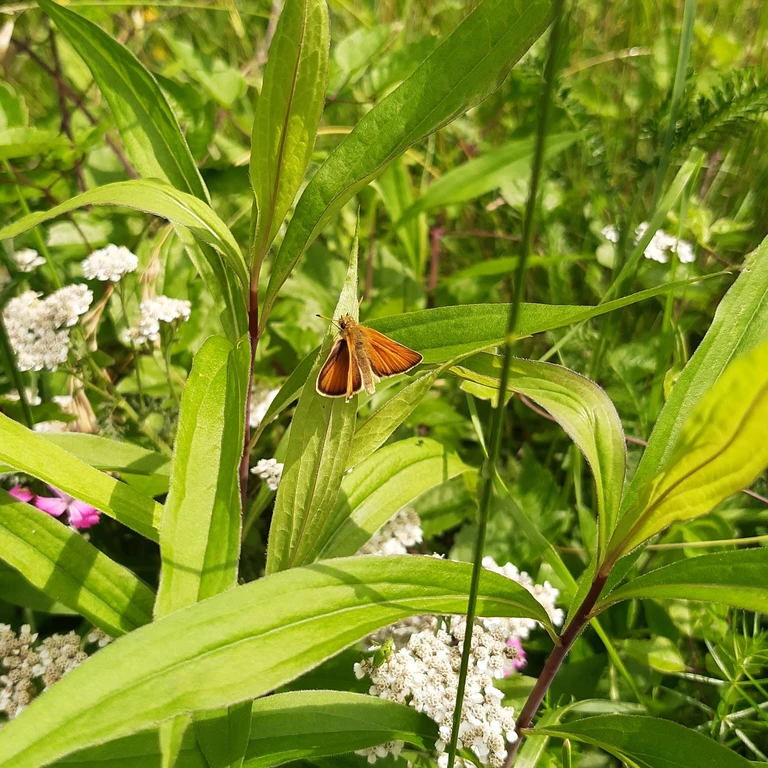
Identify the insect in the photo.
Thymelicus lineola
